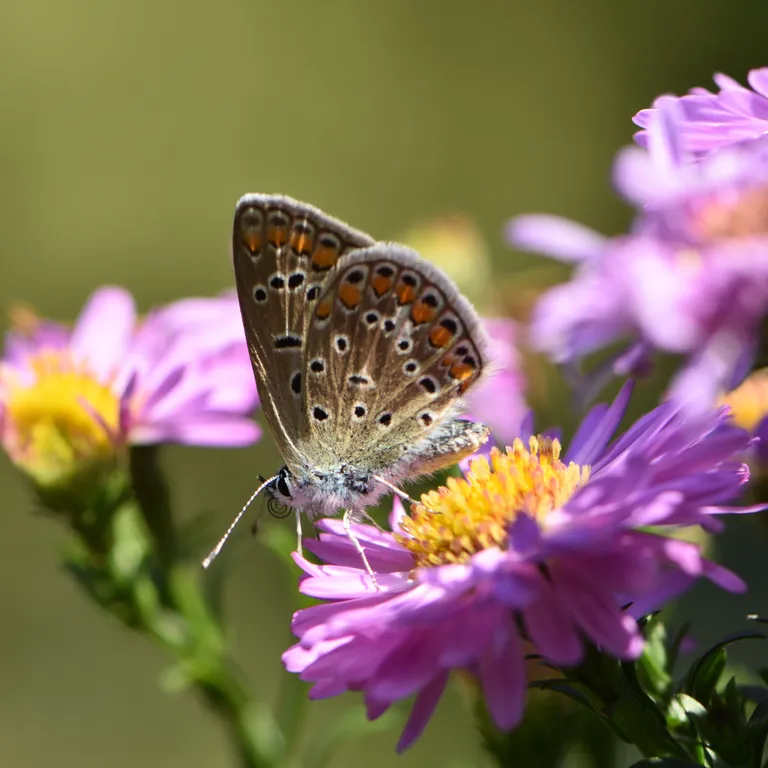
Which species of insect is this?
Polyommatus icarus
